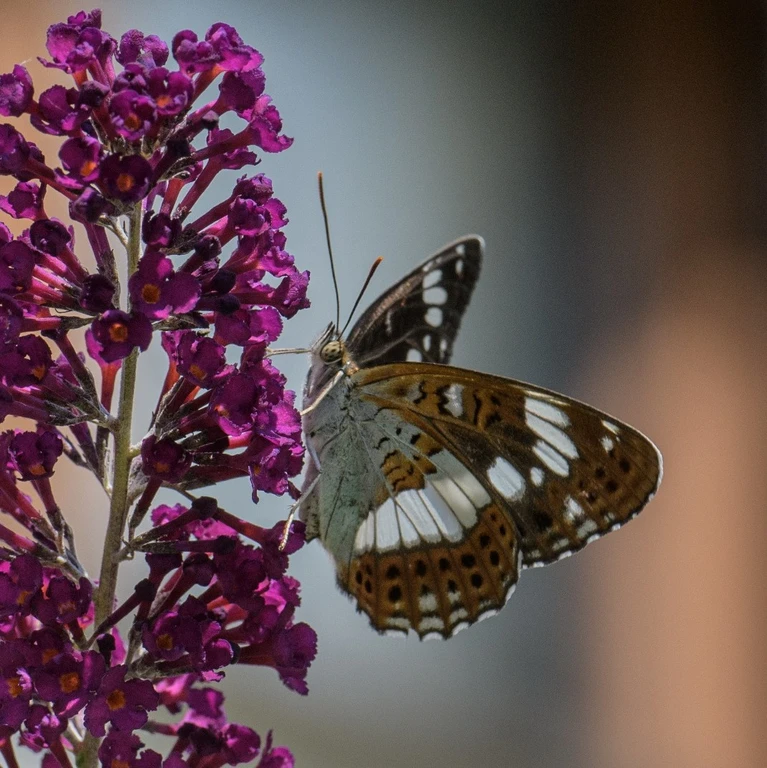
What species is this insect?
Limenitis camilla (also Ladoga camilla)
